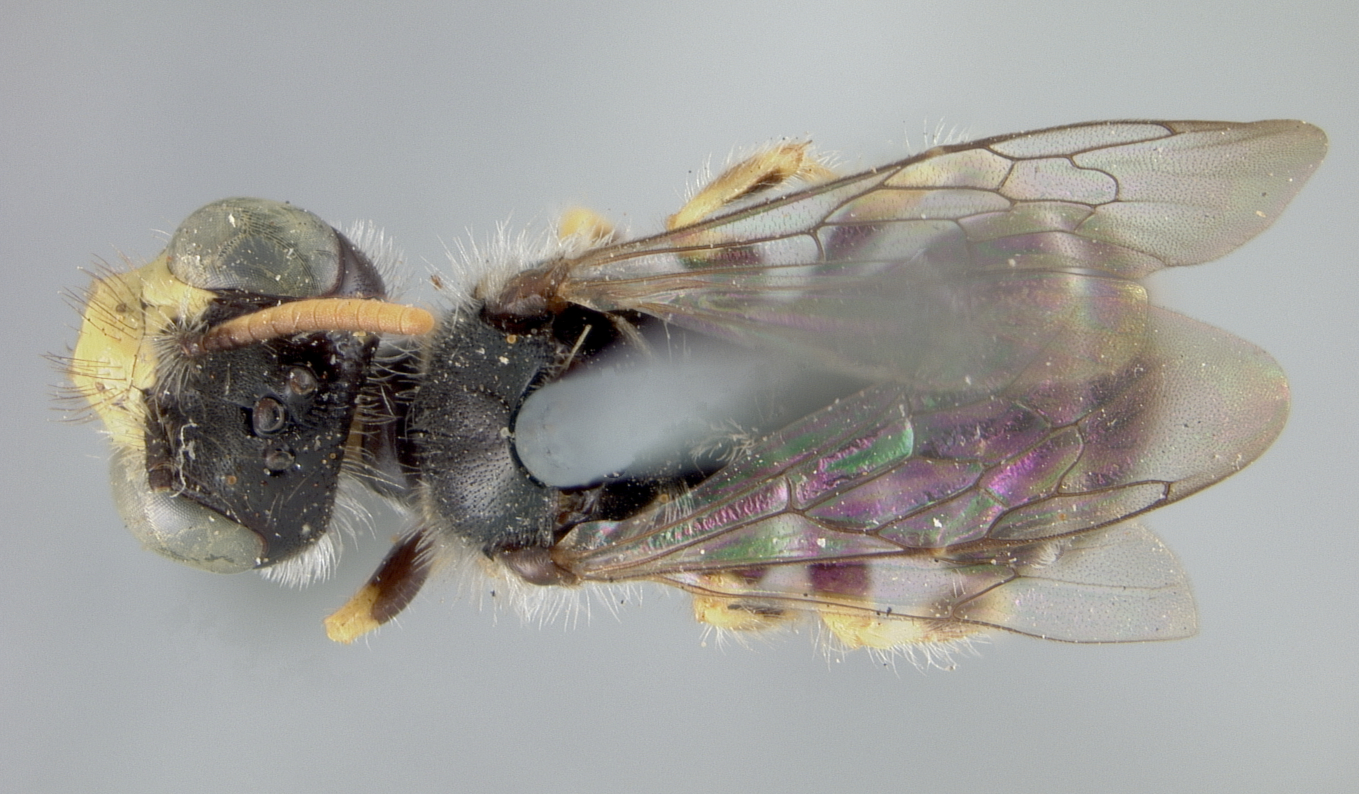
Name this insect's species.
Calliopsis andreniformis
